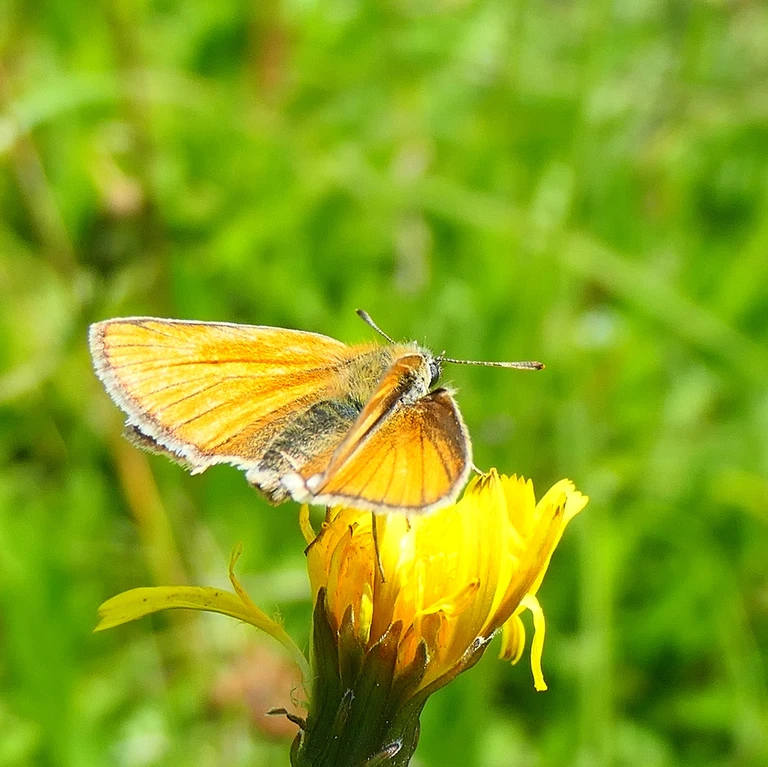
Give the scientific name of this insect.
Thymelicus sylvestris
